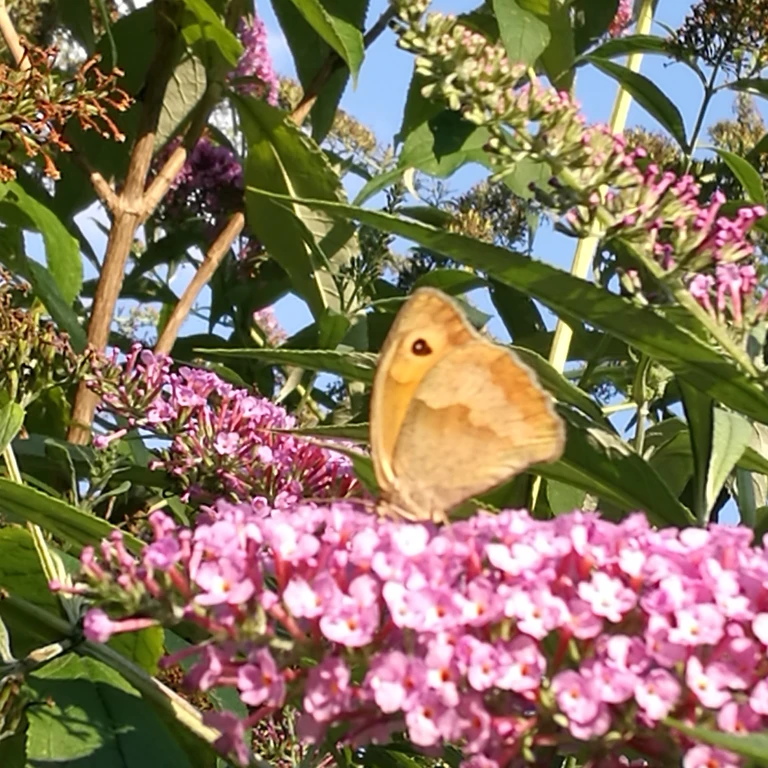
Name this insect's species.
Maniola jurtina
